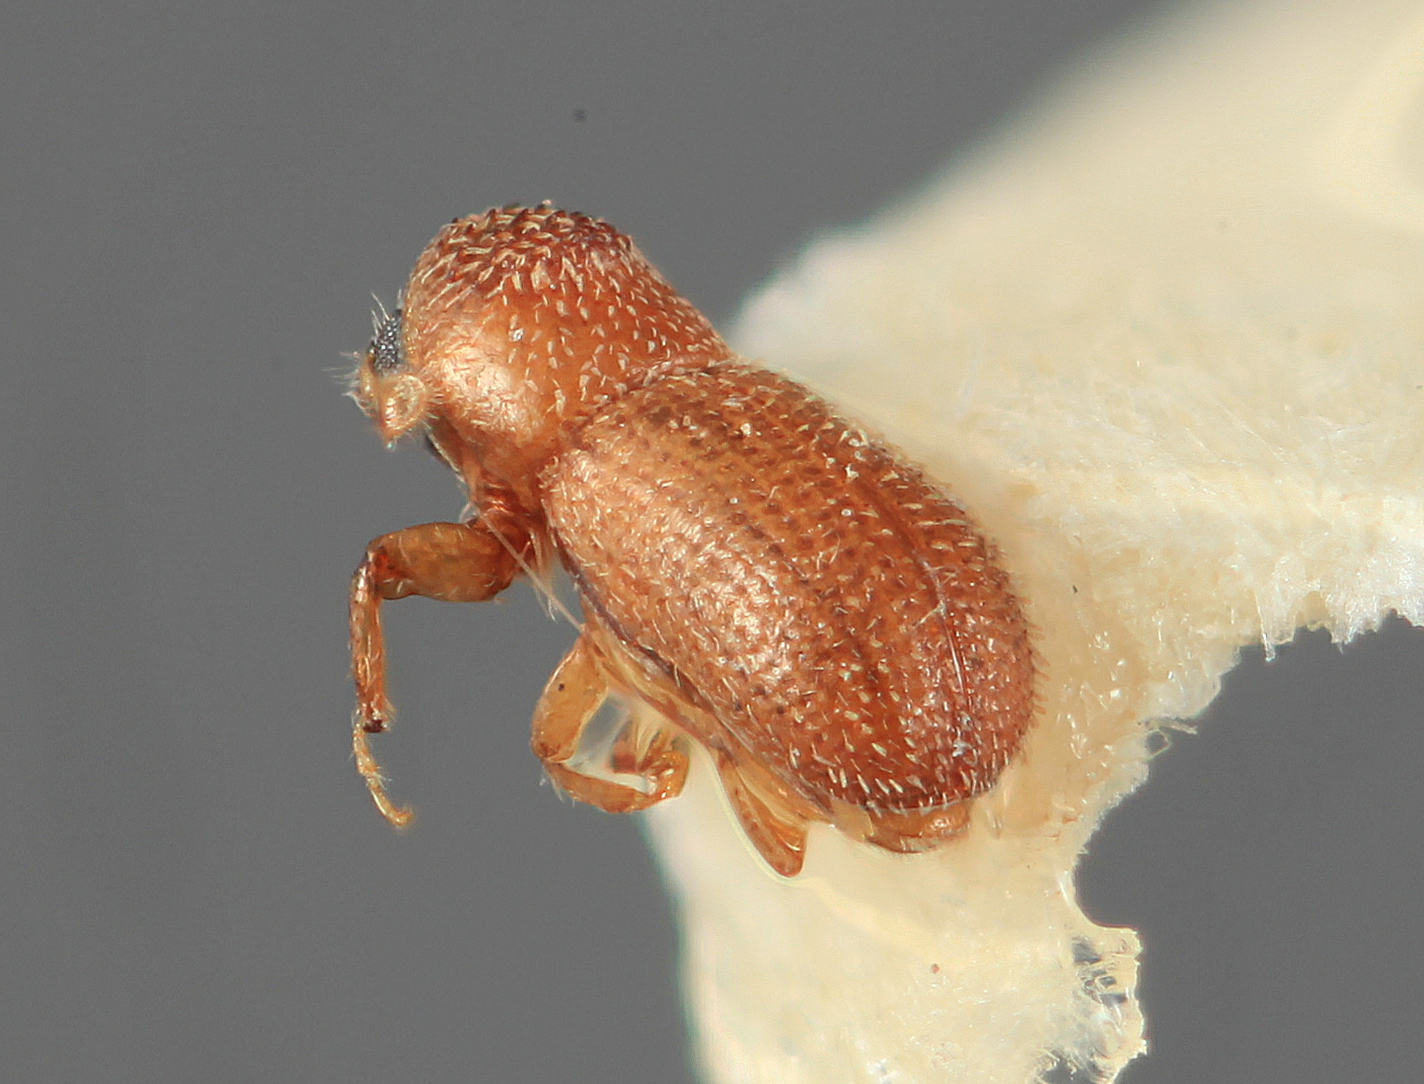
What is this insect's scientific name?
Pseudothysanoes mandibularis
